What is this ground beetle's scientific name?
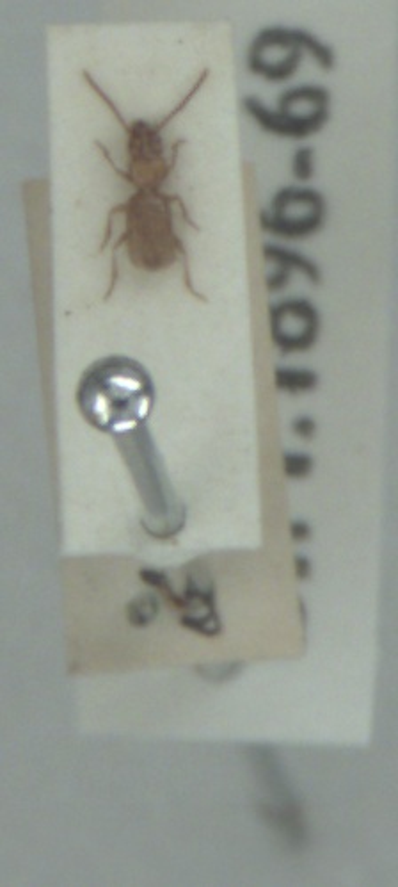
Aepus marinus
